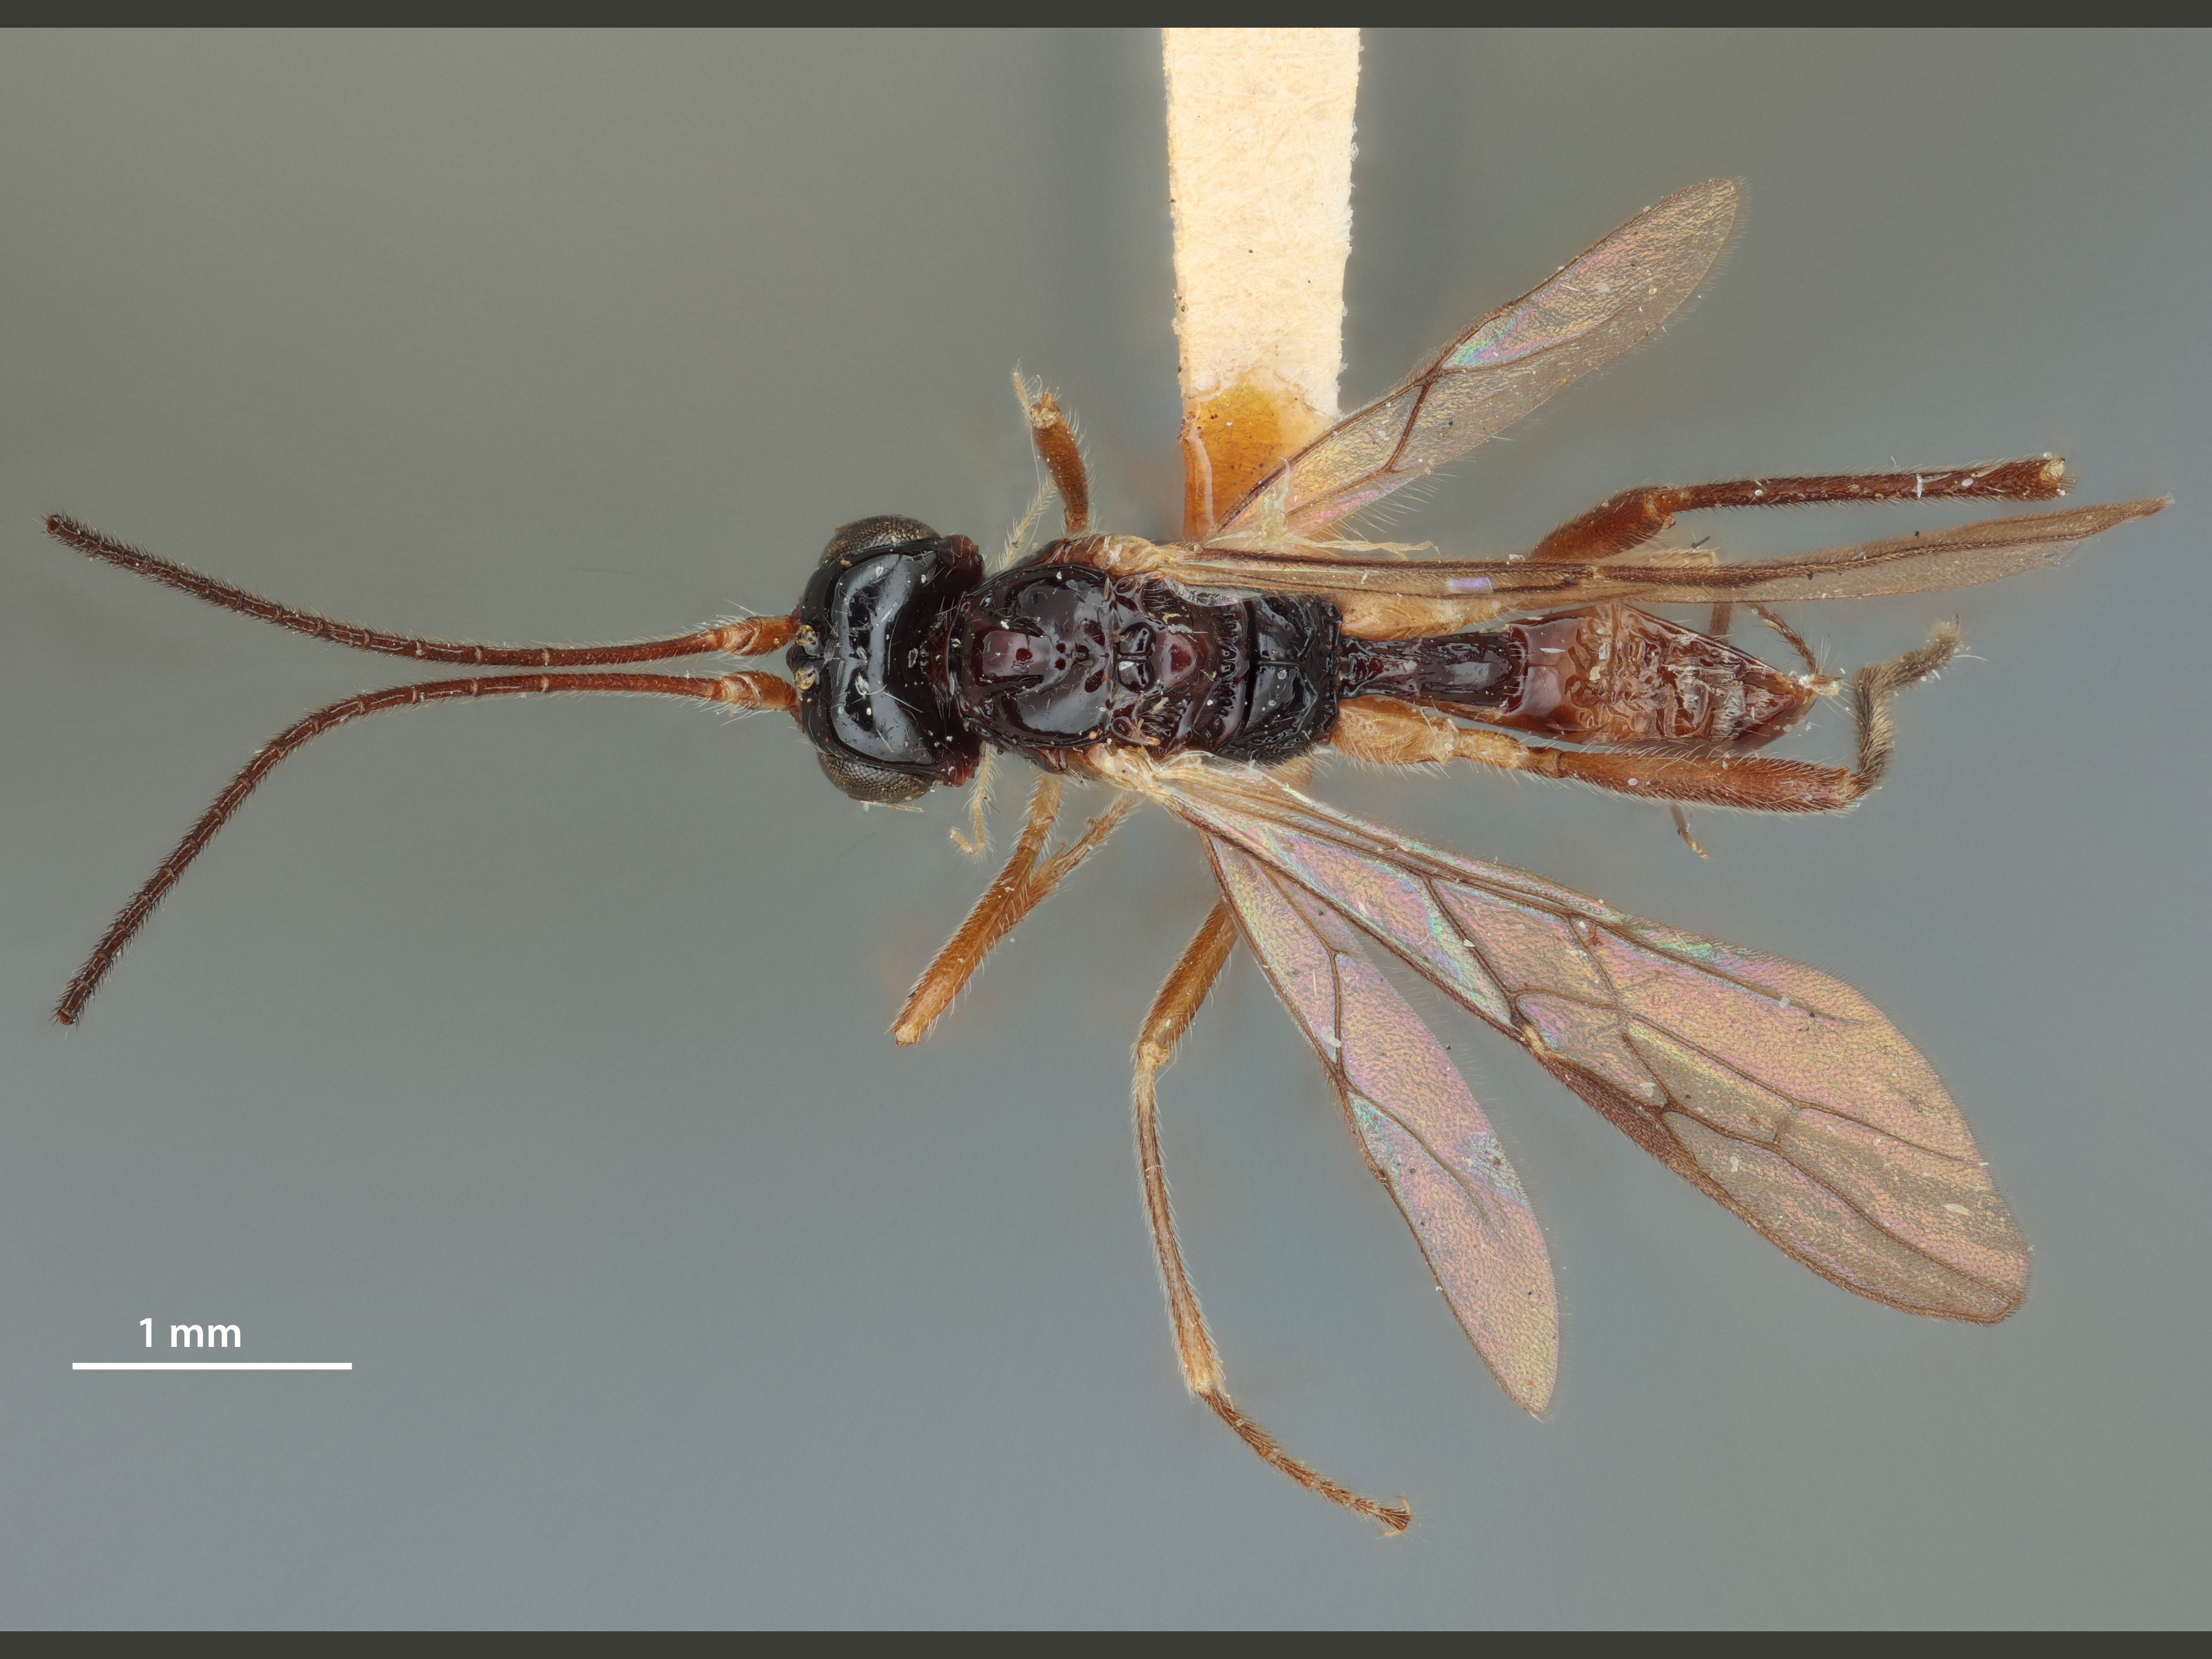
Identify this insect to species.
Phaenocarpa tjibodasi
